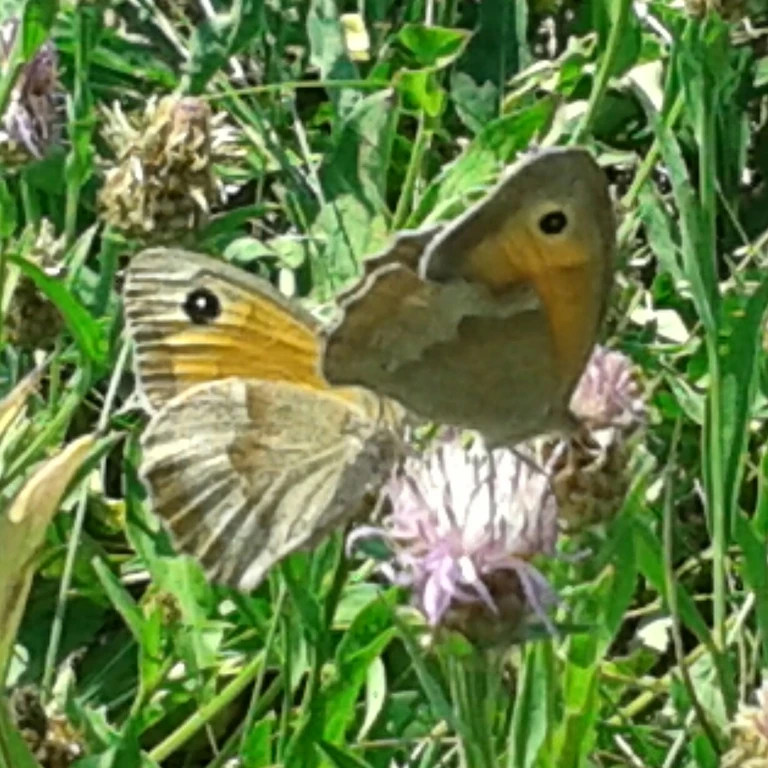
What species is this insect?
Maniola jurtina
